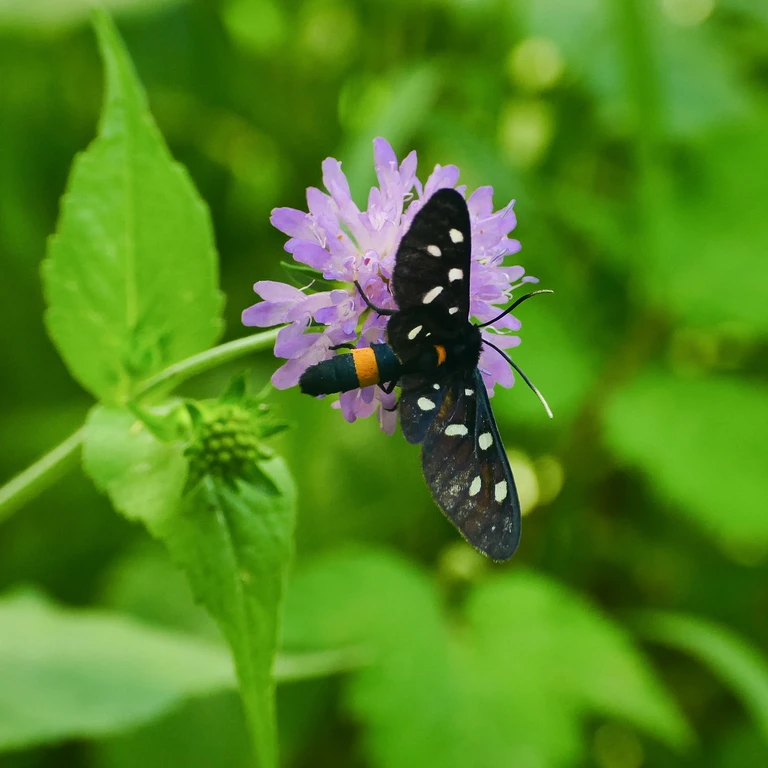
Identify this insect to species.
Amata phegea
